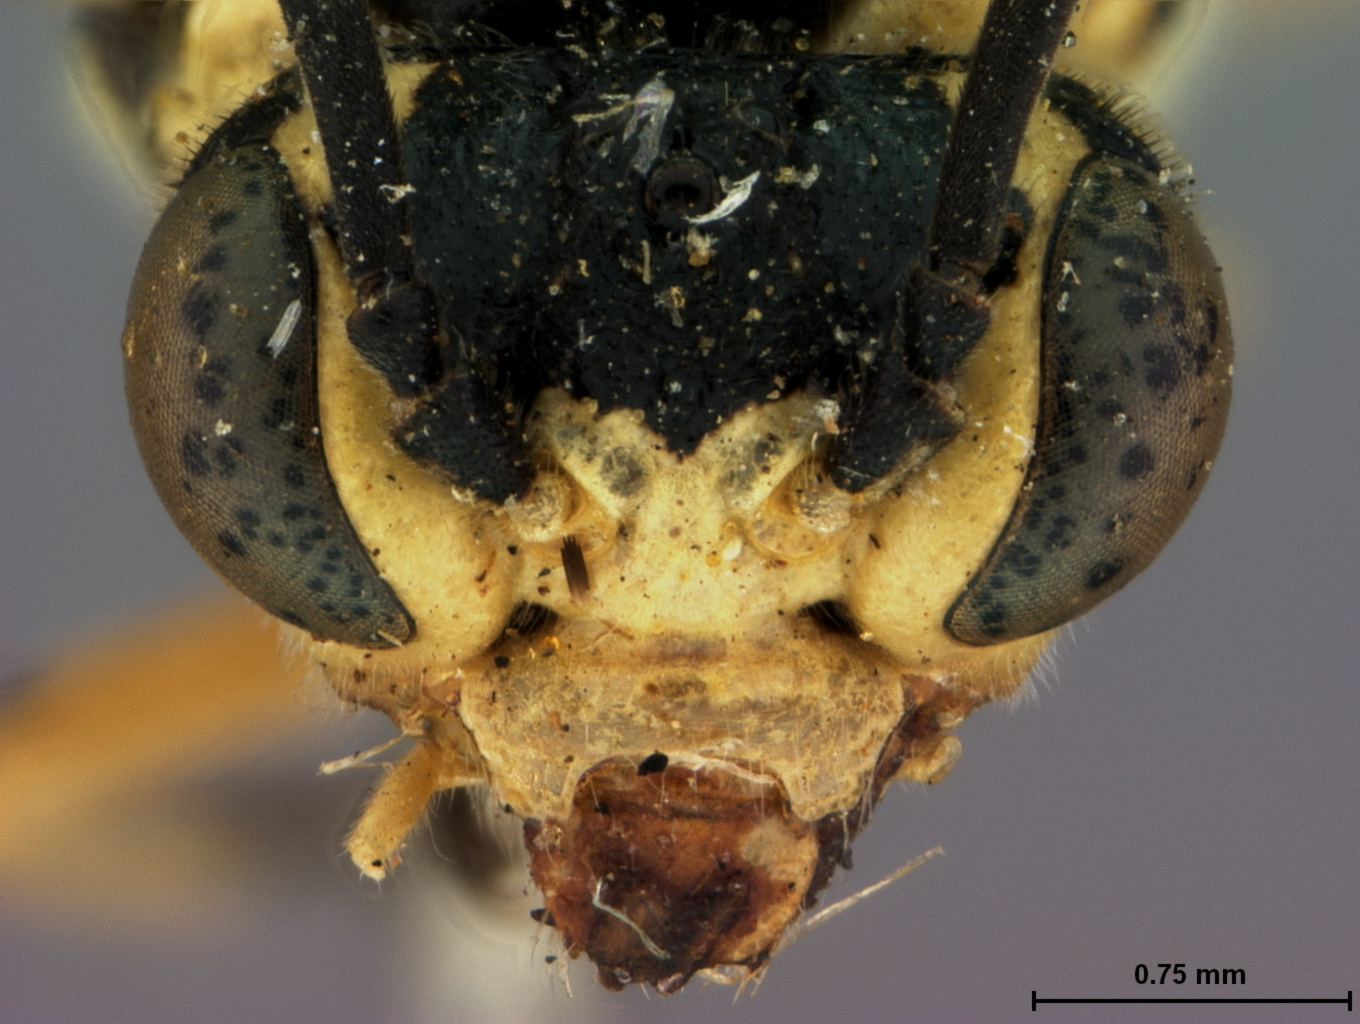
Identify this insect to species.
Rhogogaster pitohatus
